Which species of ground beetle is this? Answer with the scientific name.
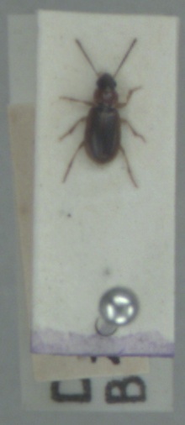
Acupalpus dubius
